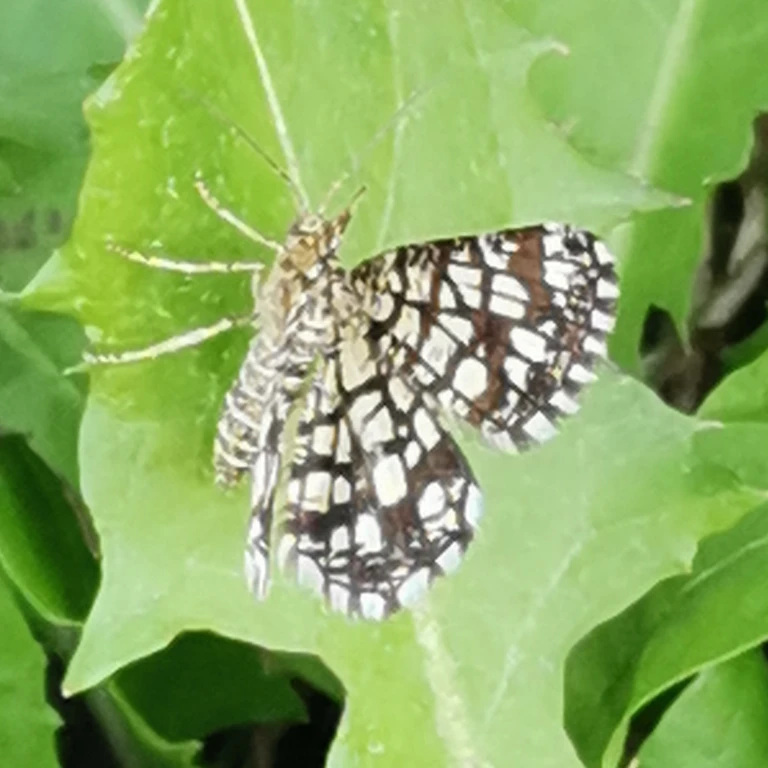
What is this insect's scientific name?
Chiasmia clathrata
